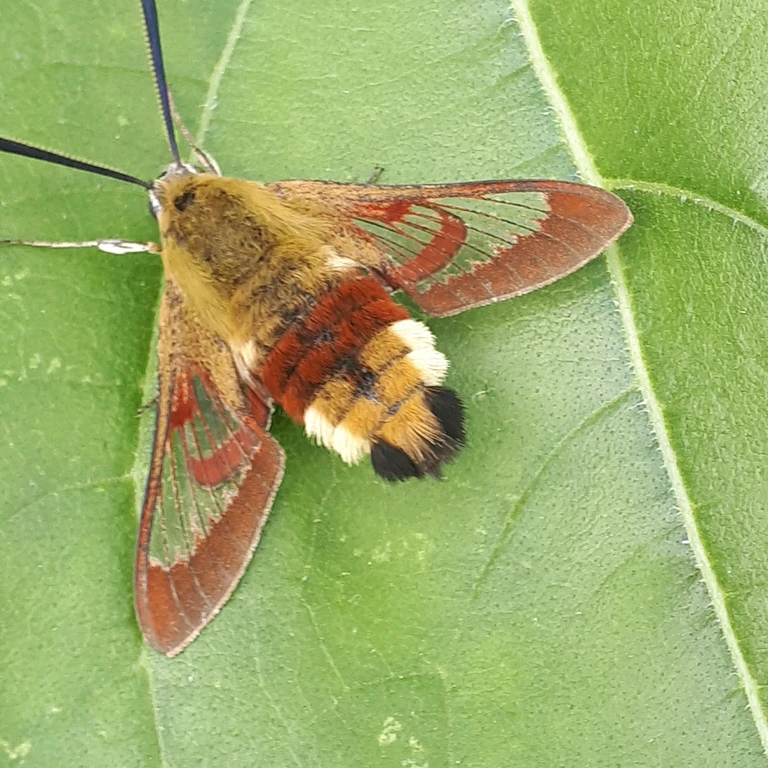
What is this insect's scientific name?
Hemaris fuciformis
